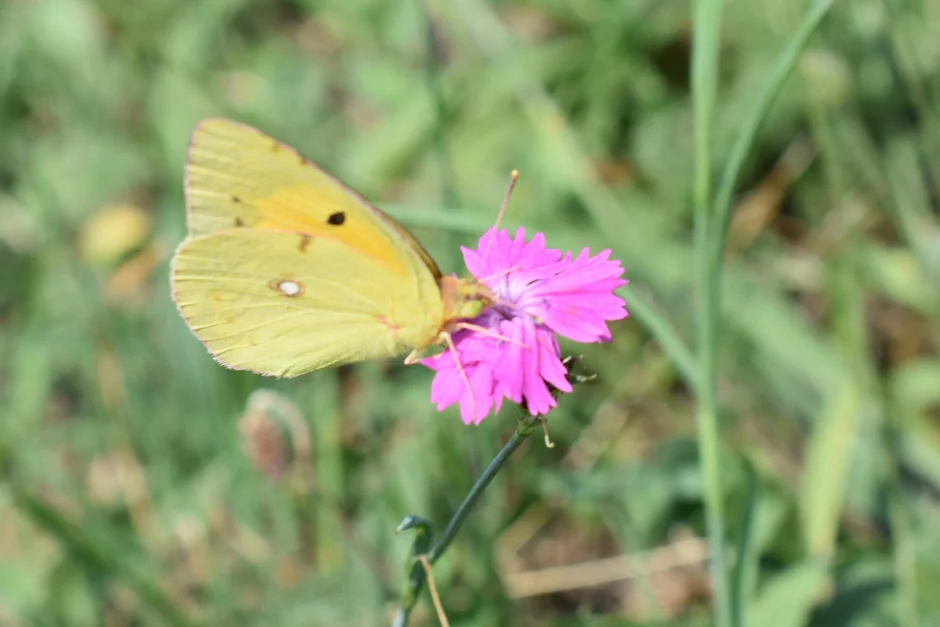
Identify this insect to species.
Colias croceus
